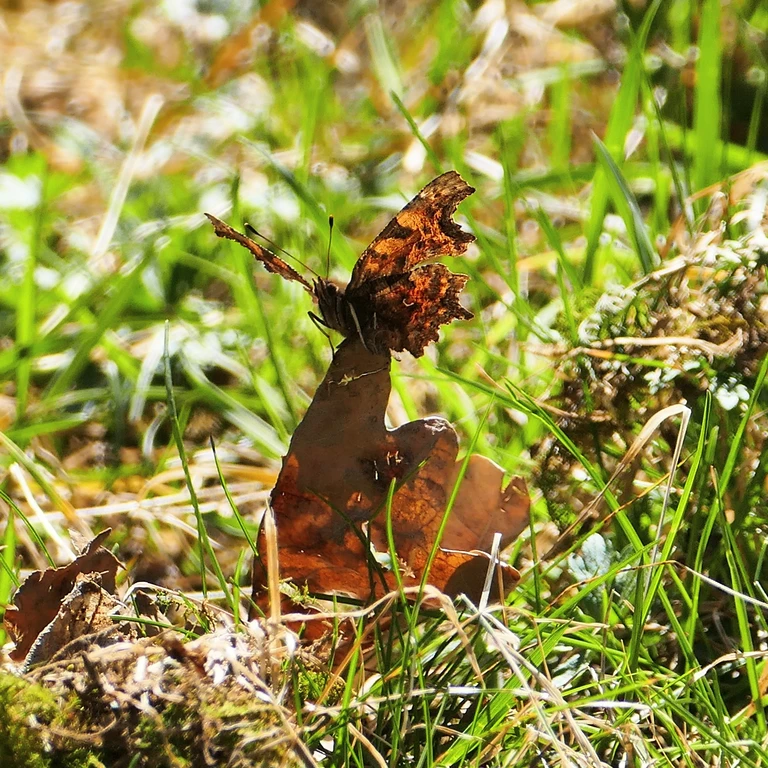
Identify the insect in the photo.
Polygonia c-album
